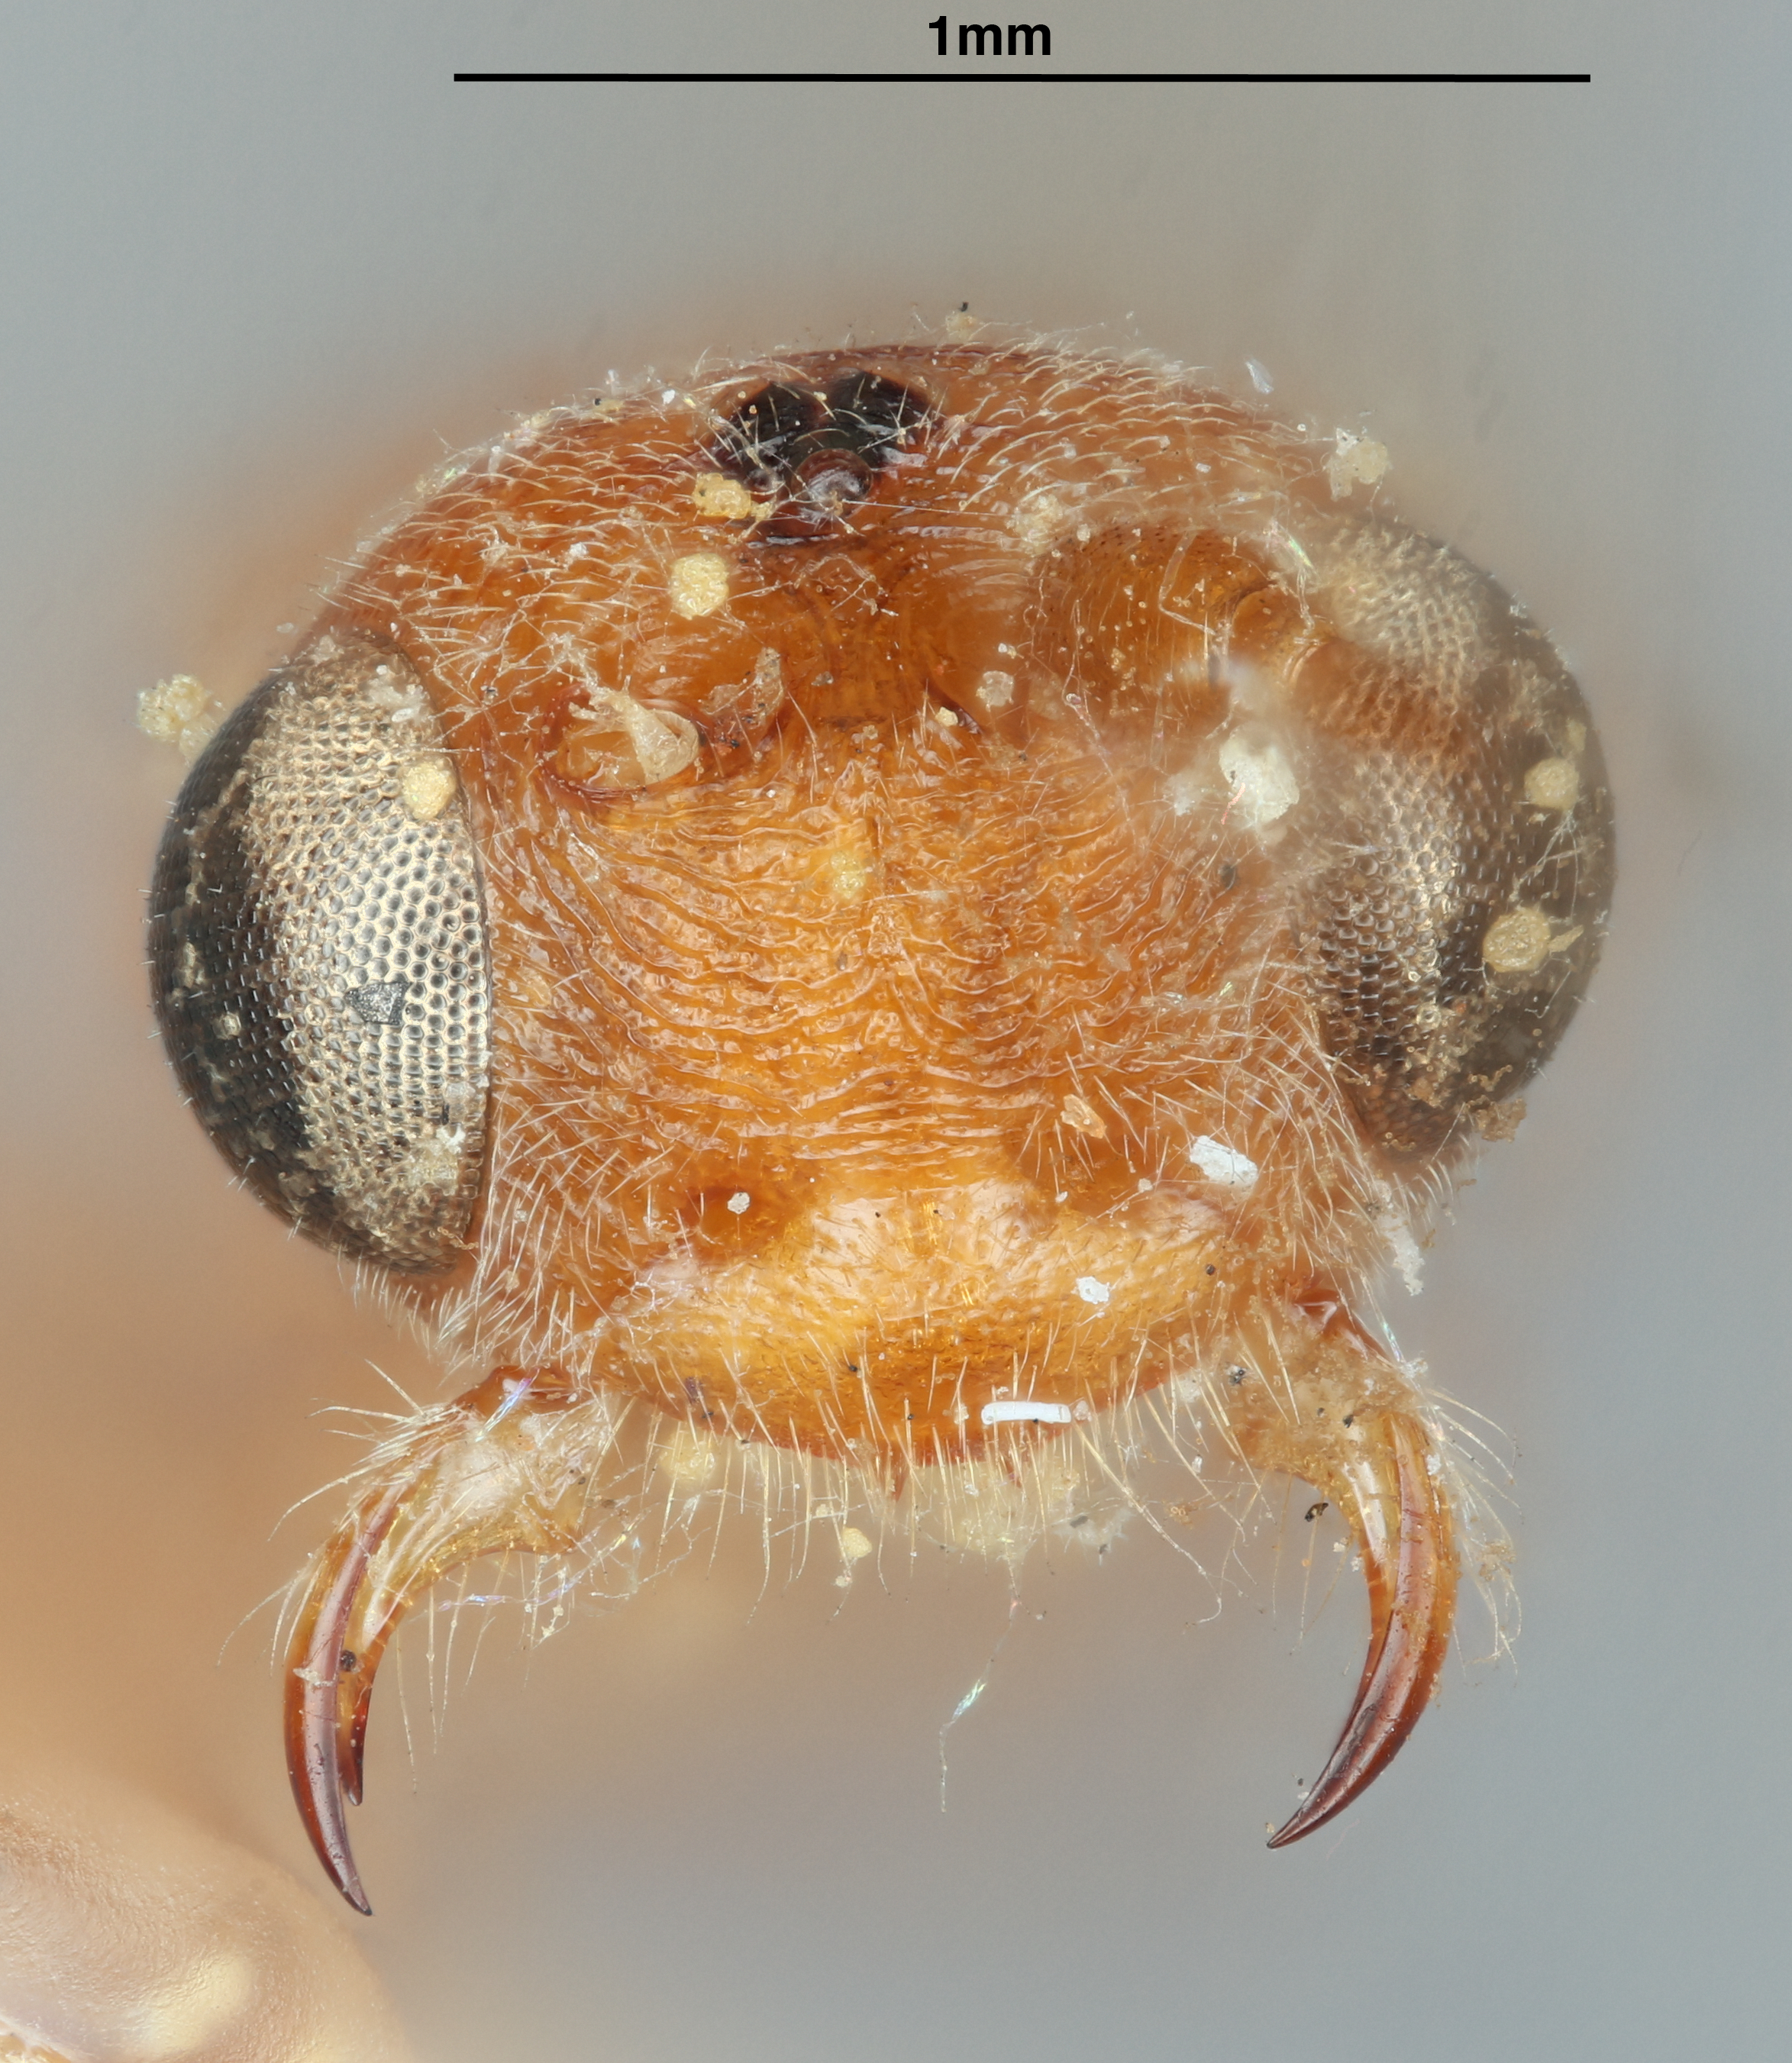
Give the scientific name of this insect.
Phanerotoma australiensis
